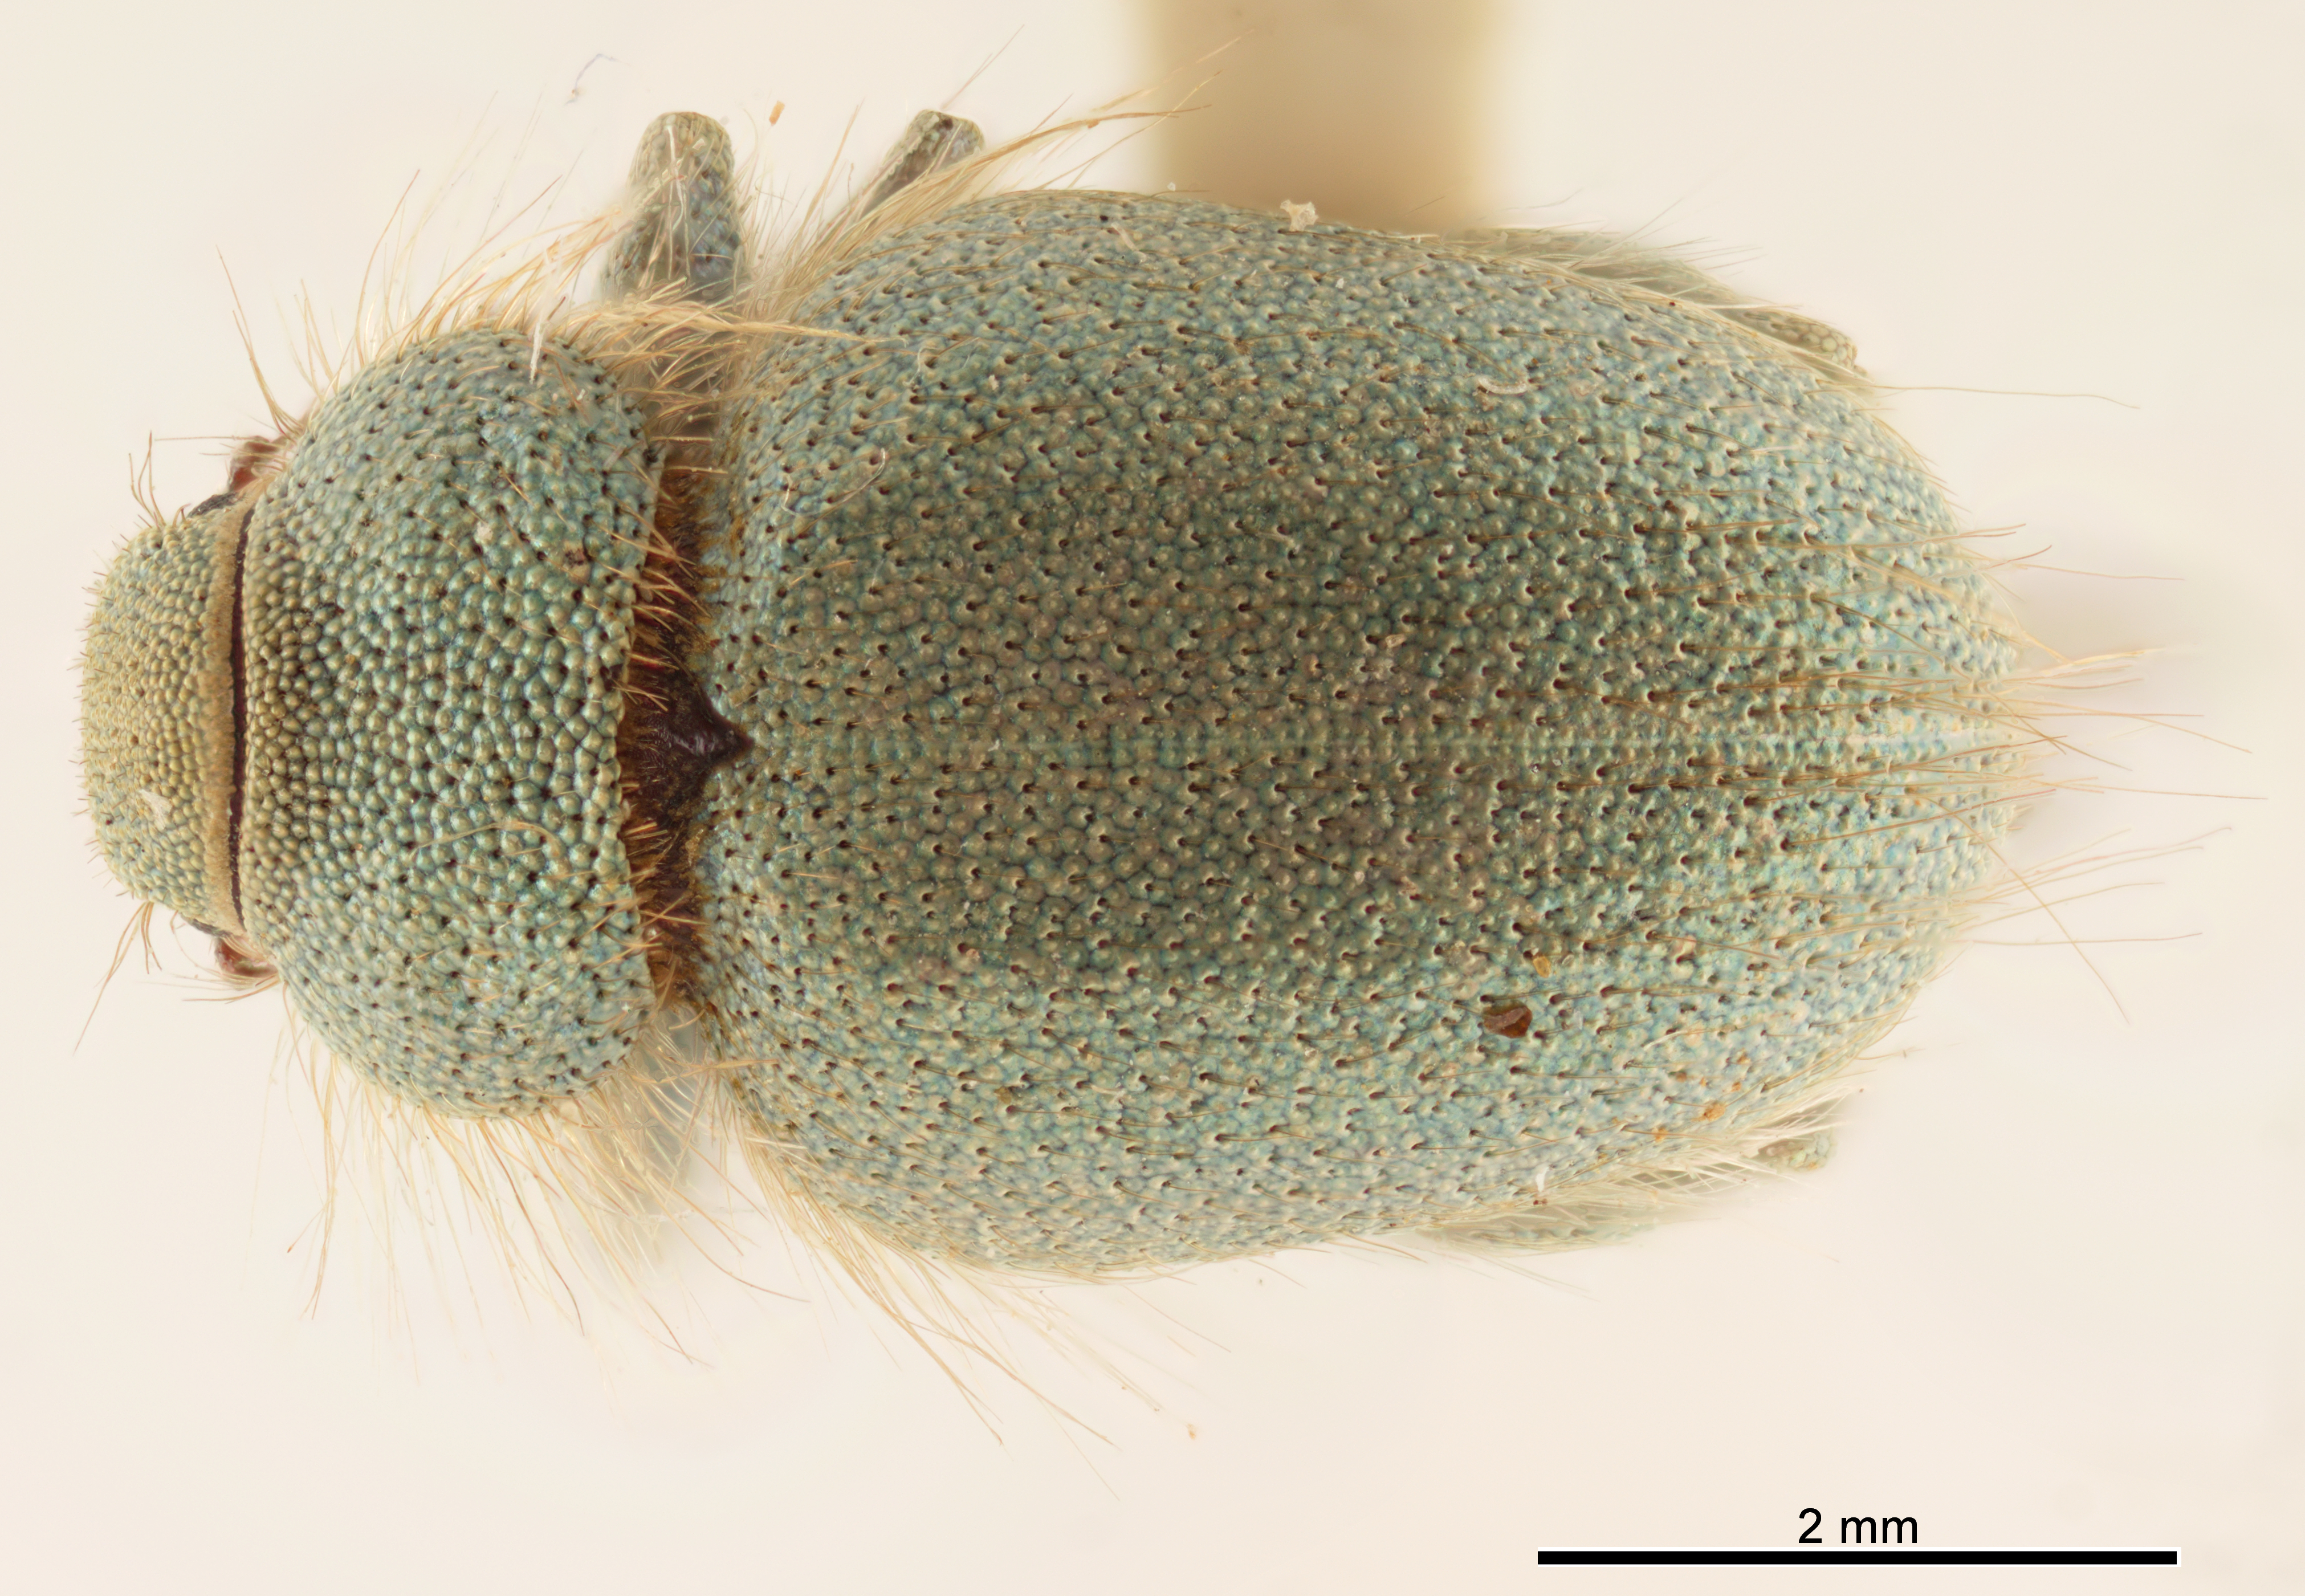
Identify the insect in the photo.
Miloderes nelsoni
